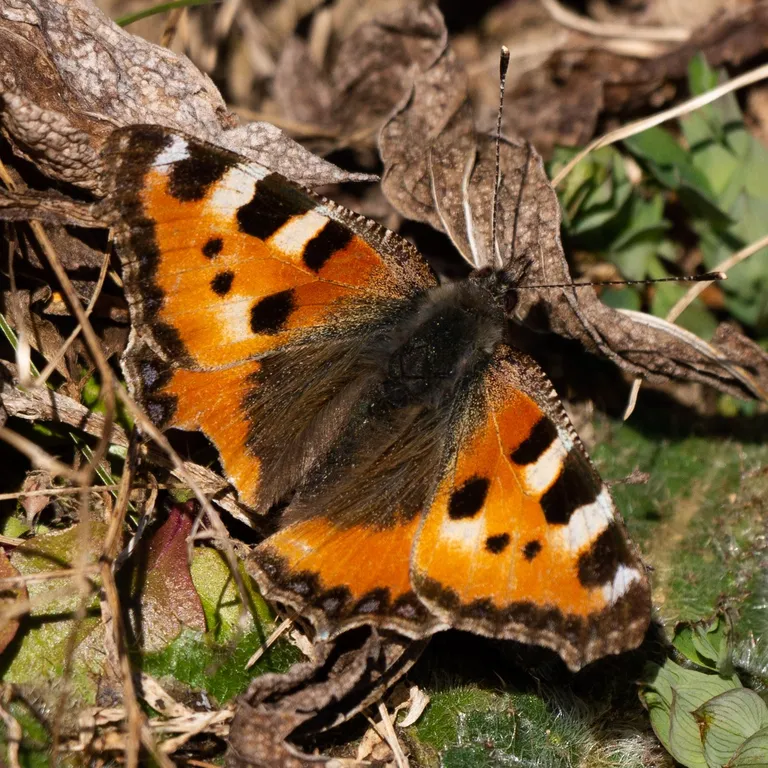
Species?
Aglais urticae
